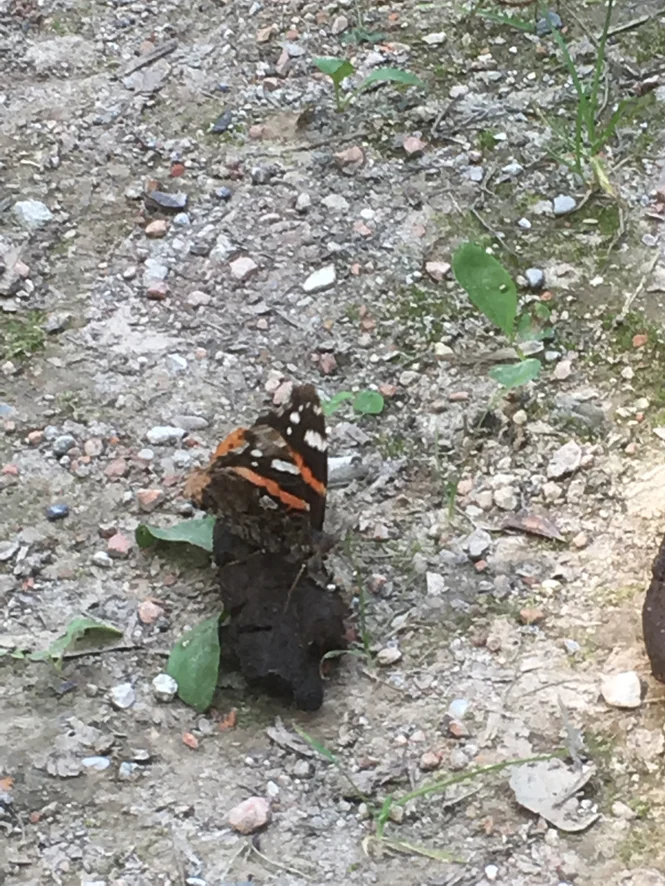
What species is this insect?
Vanessa atalanta
